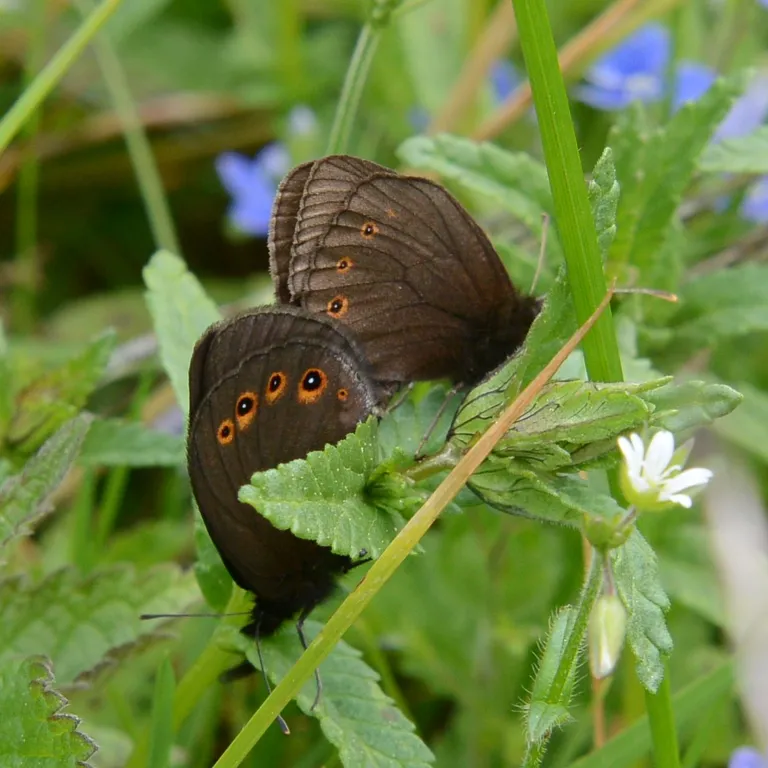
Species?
Erebia medusa
